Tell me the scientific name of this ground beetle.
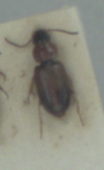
Acupalpus flavicollis
